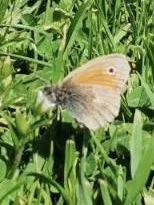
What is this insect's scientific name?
Coenonympha pamphilus
